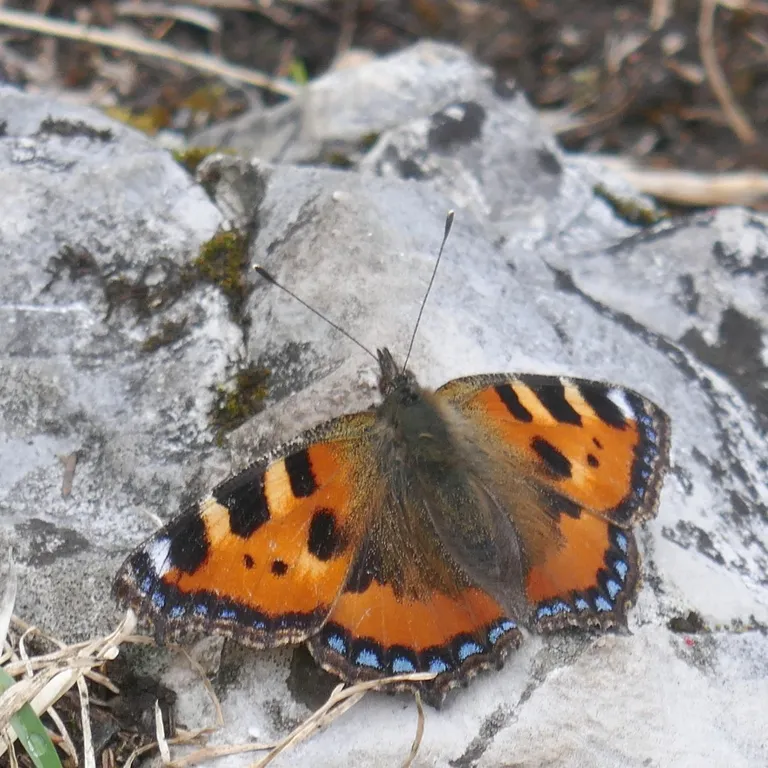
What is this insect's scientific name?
Aglais urticae
